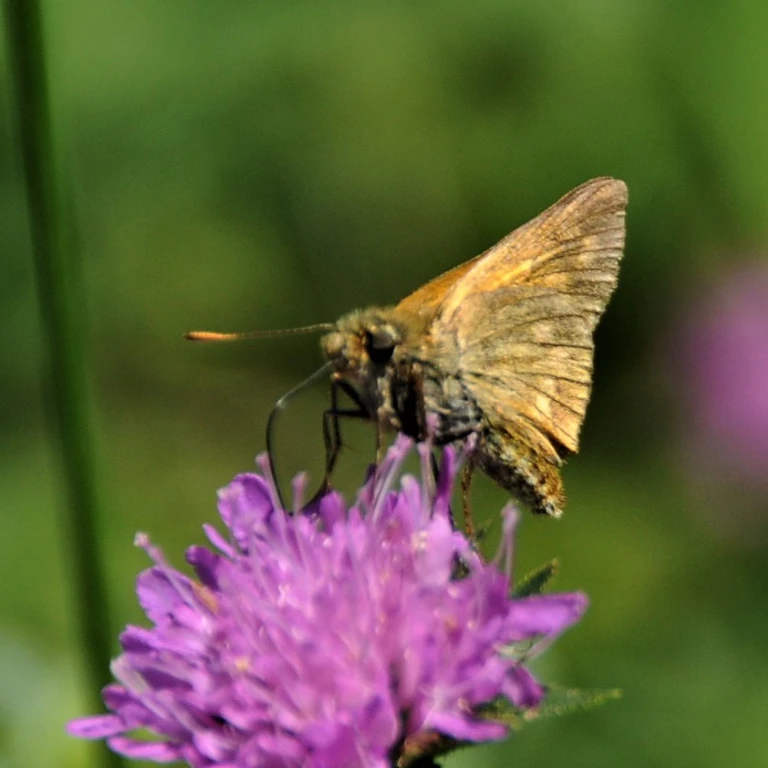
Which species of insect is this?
Ochlodes sylvanus (also Ochlodes venata)
